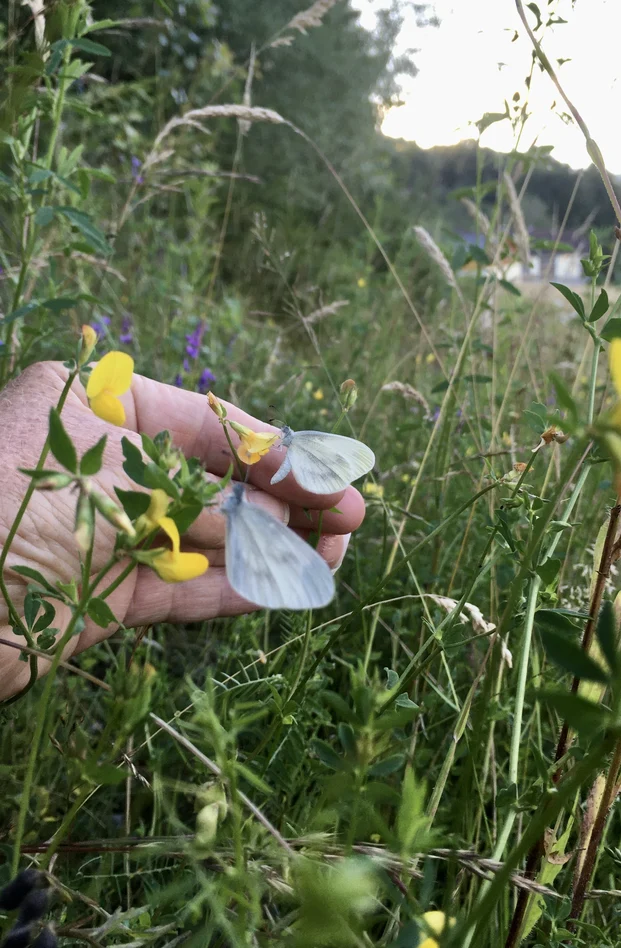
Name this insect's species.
Leptidea sinapis/juvernica
